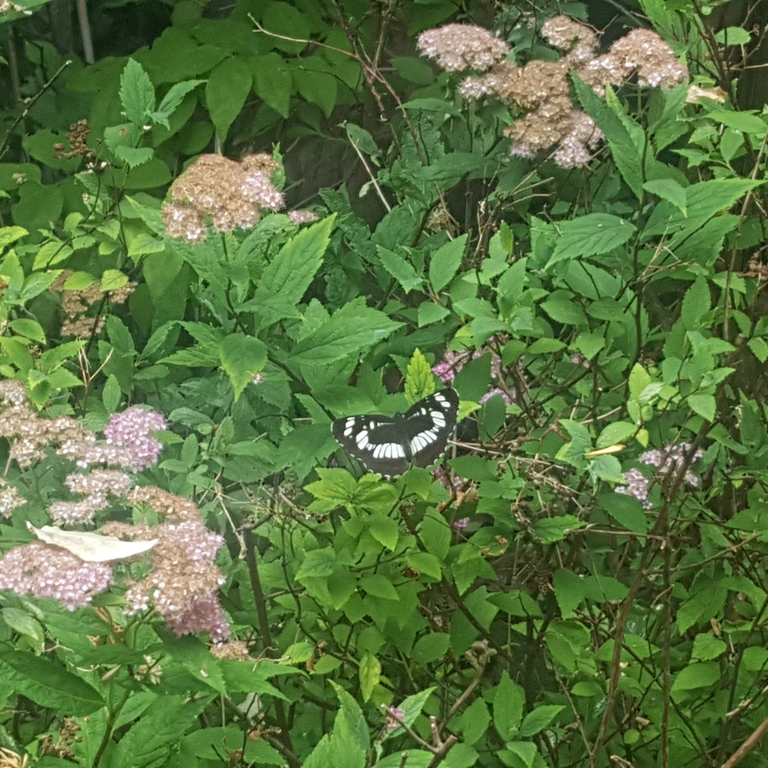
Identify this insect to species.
Neptis rivularis
